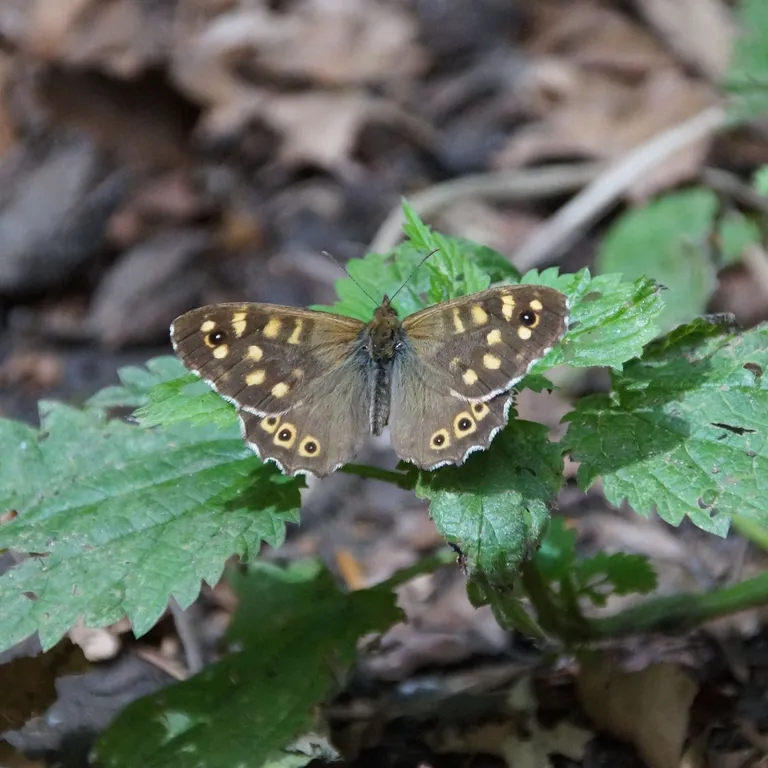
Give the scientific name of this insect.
Pararge aegeria
